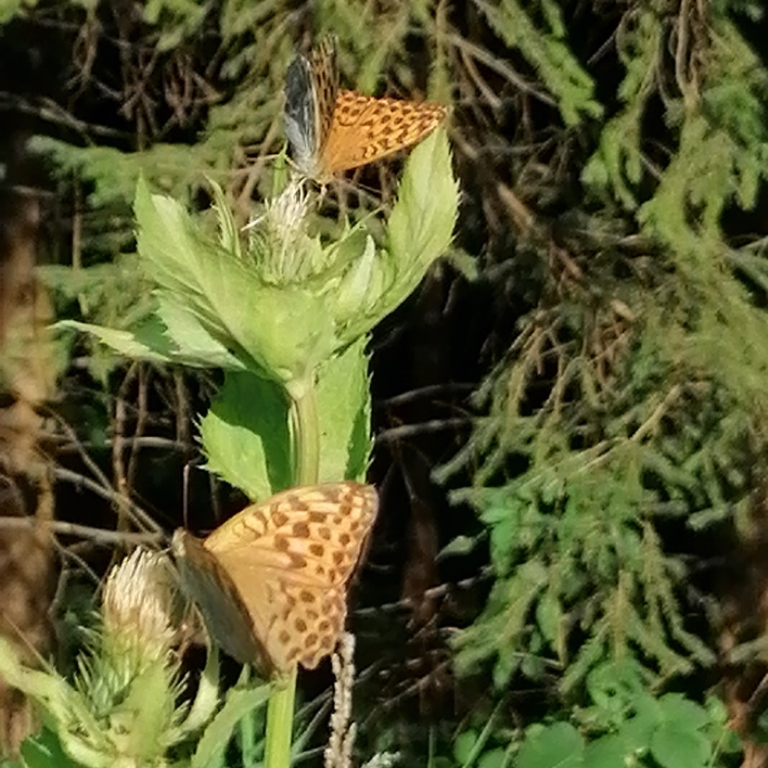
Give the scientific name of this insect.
Argynnis paphia
